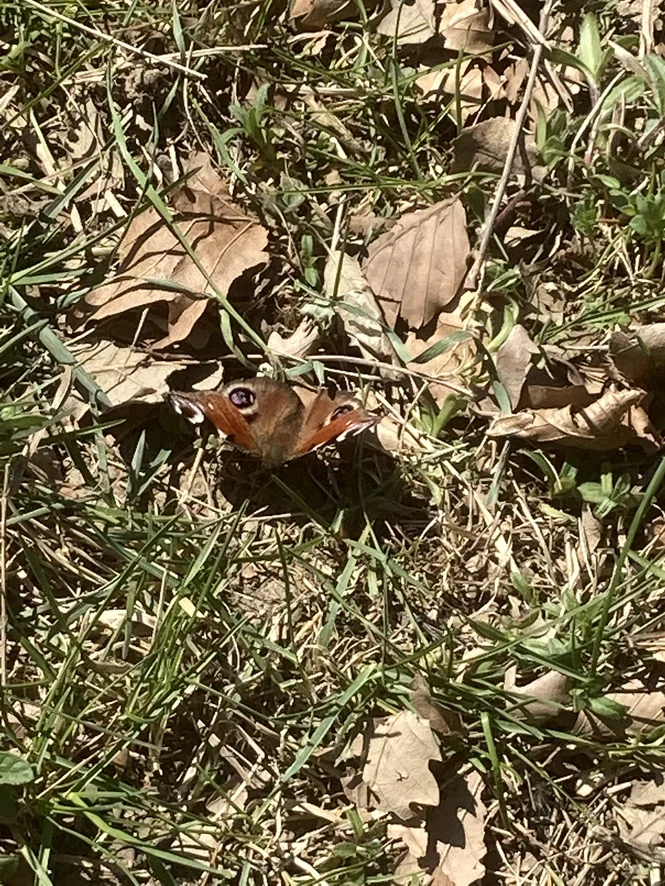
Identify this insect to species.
Aglais io
